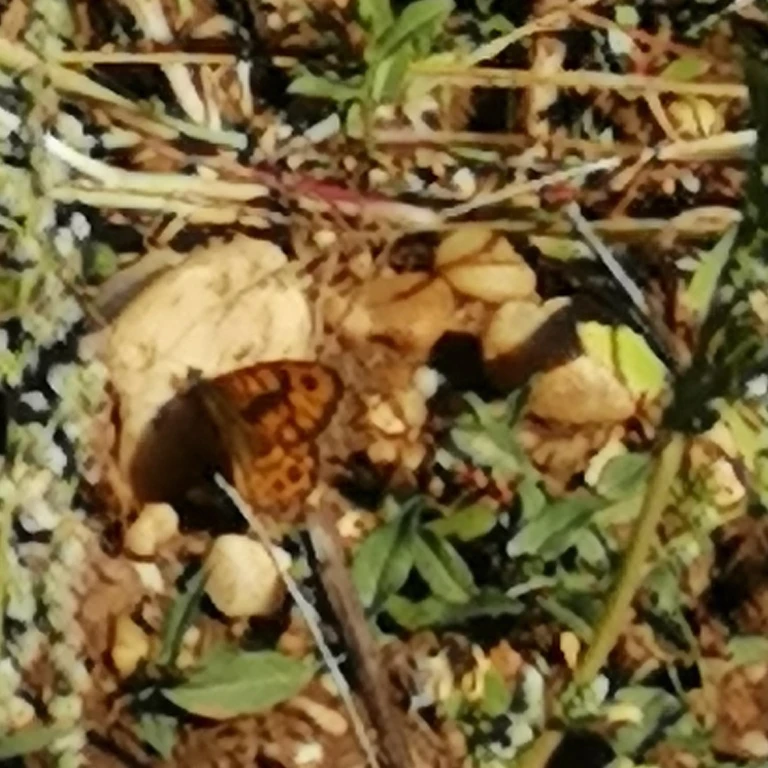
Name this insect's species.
Lasiommata megera (also Pararge megera)
